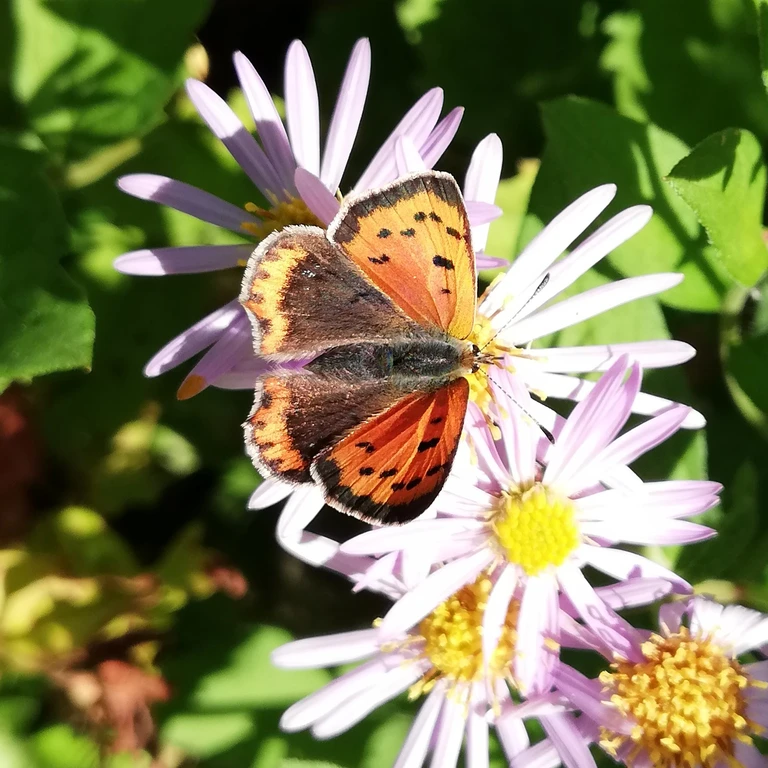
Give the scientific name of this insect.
Lycaena phlaeas
